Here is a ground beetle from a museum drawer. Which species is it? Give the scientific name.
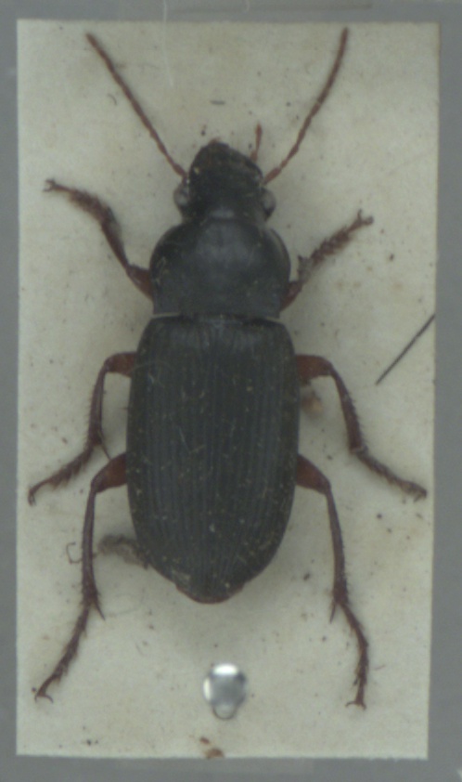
Harpalus rufipes
